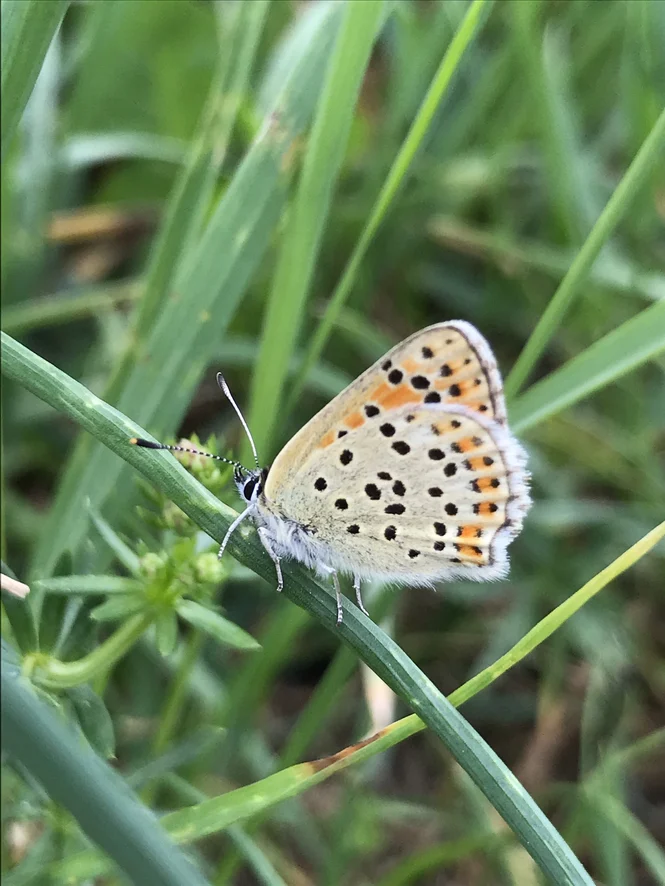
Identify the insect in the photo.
Lycaena tityrus (also Loweia tityrus)
